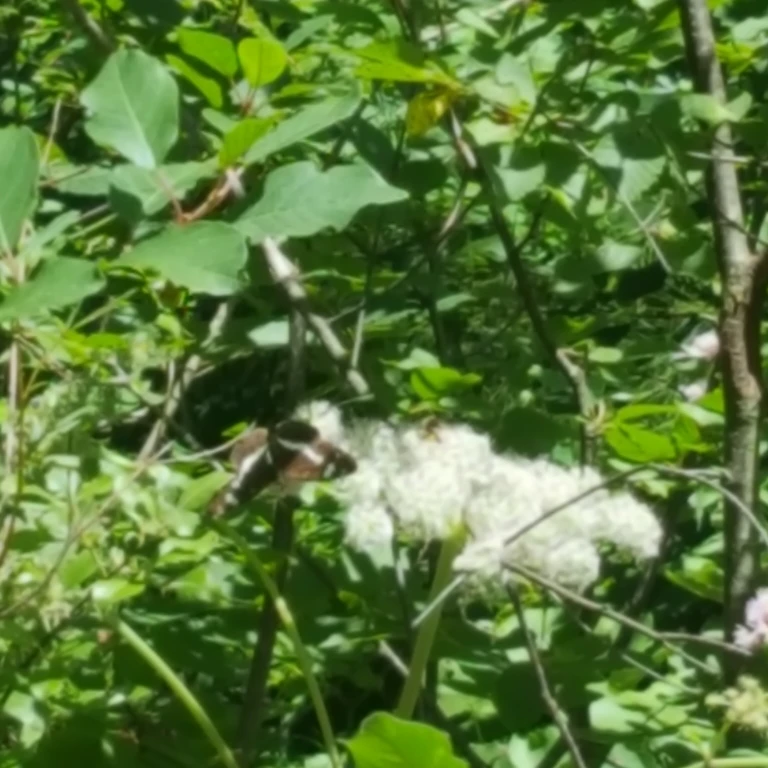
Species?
Limenitis camilla (also Ladoga camilla)
